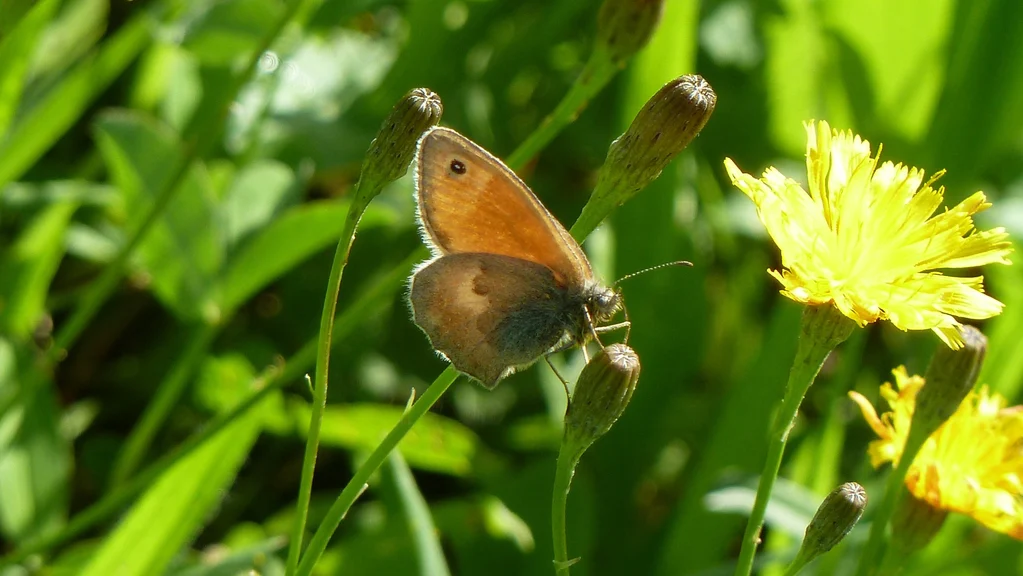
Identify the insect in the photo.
Coenonympha pamphilus
